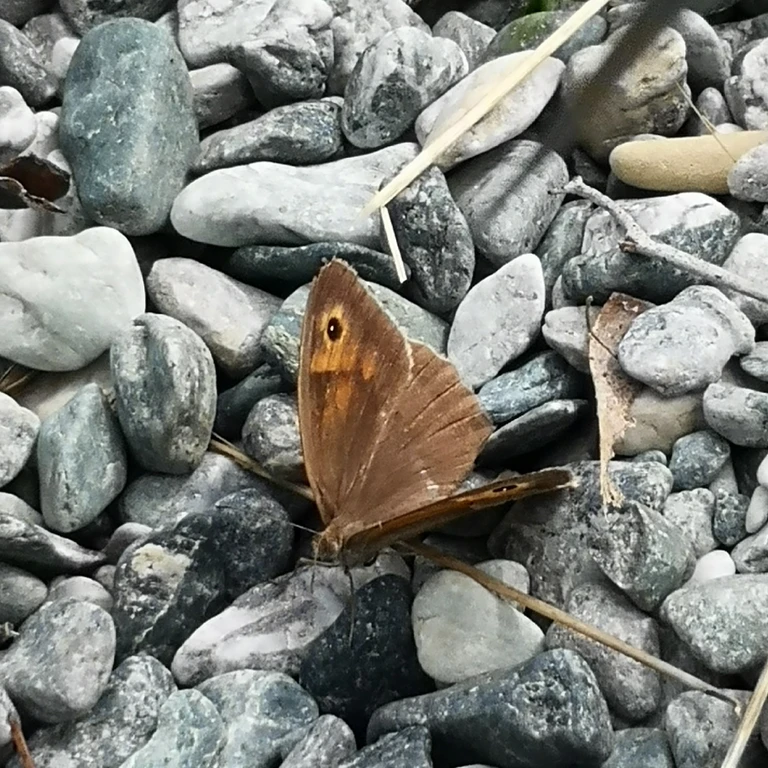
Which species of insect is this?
Maniola jurtina
